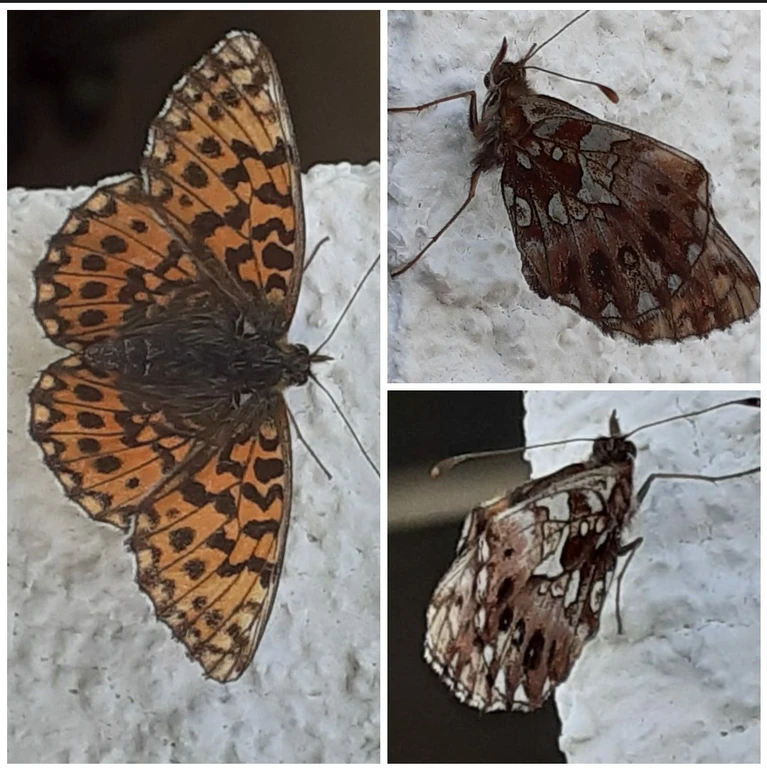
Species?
Boloria dia
